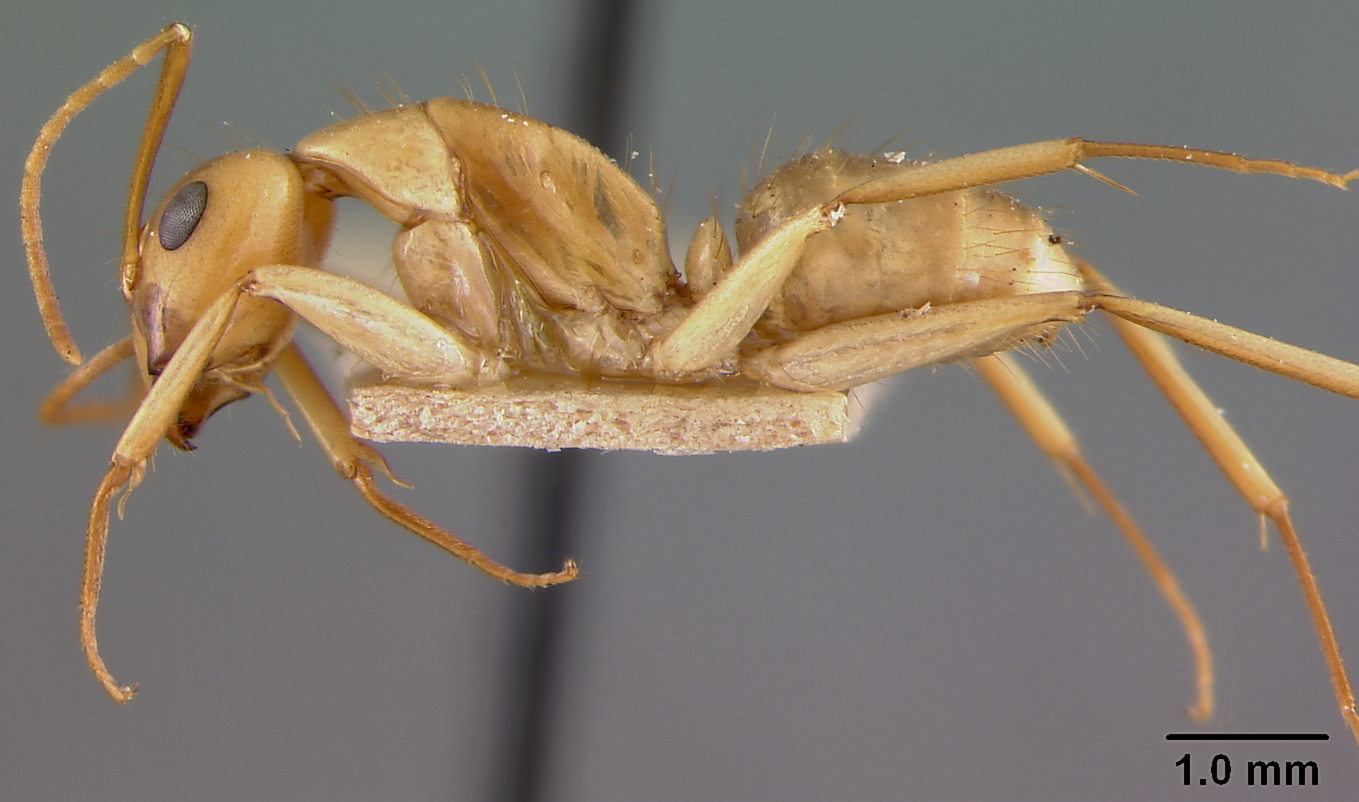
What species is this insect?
Camponotus larvigerus
